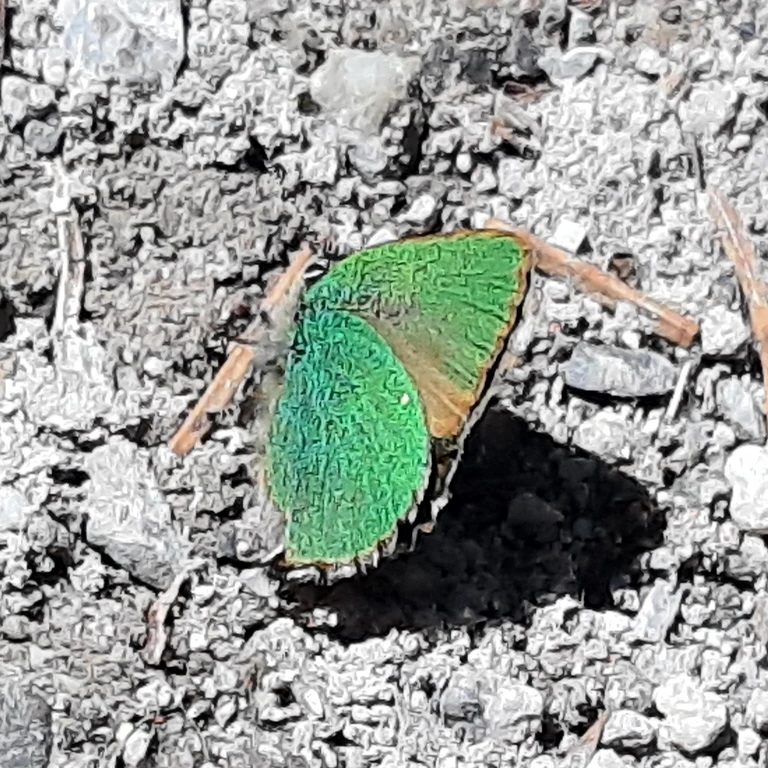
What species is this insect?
Callophrys rubi
